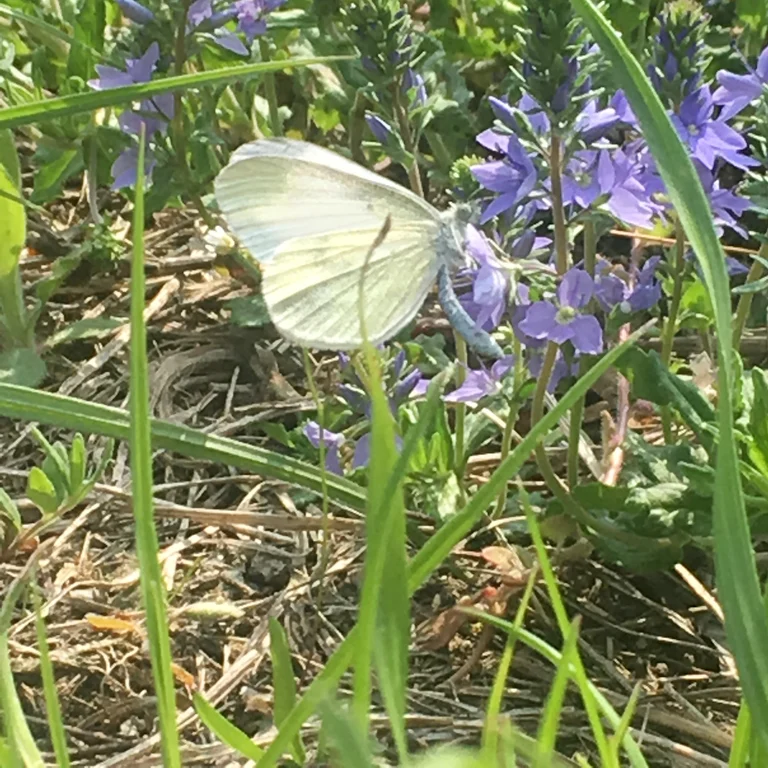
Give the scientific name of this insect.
Leptidea sinapis/juvernica
